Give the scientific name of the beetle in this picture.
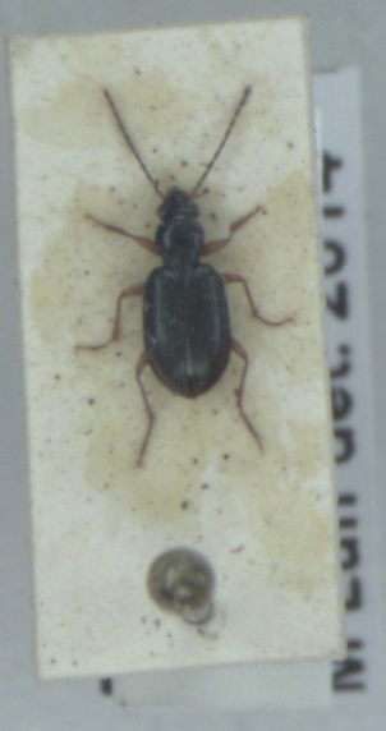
Bembidion monticola
